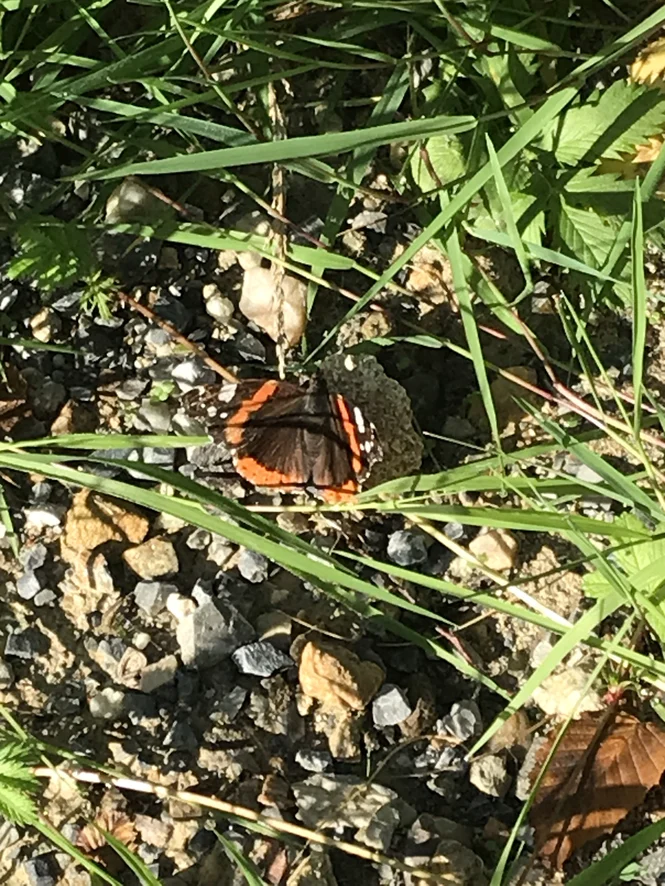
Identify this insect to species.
Vanessa atalanta
